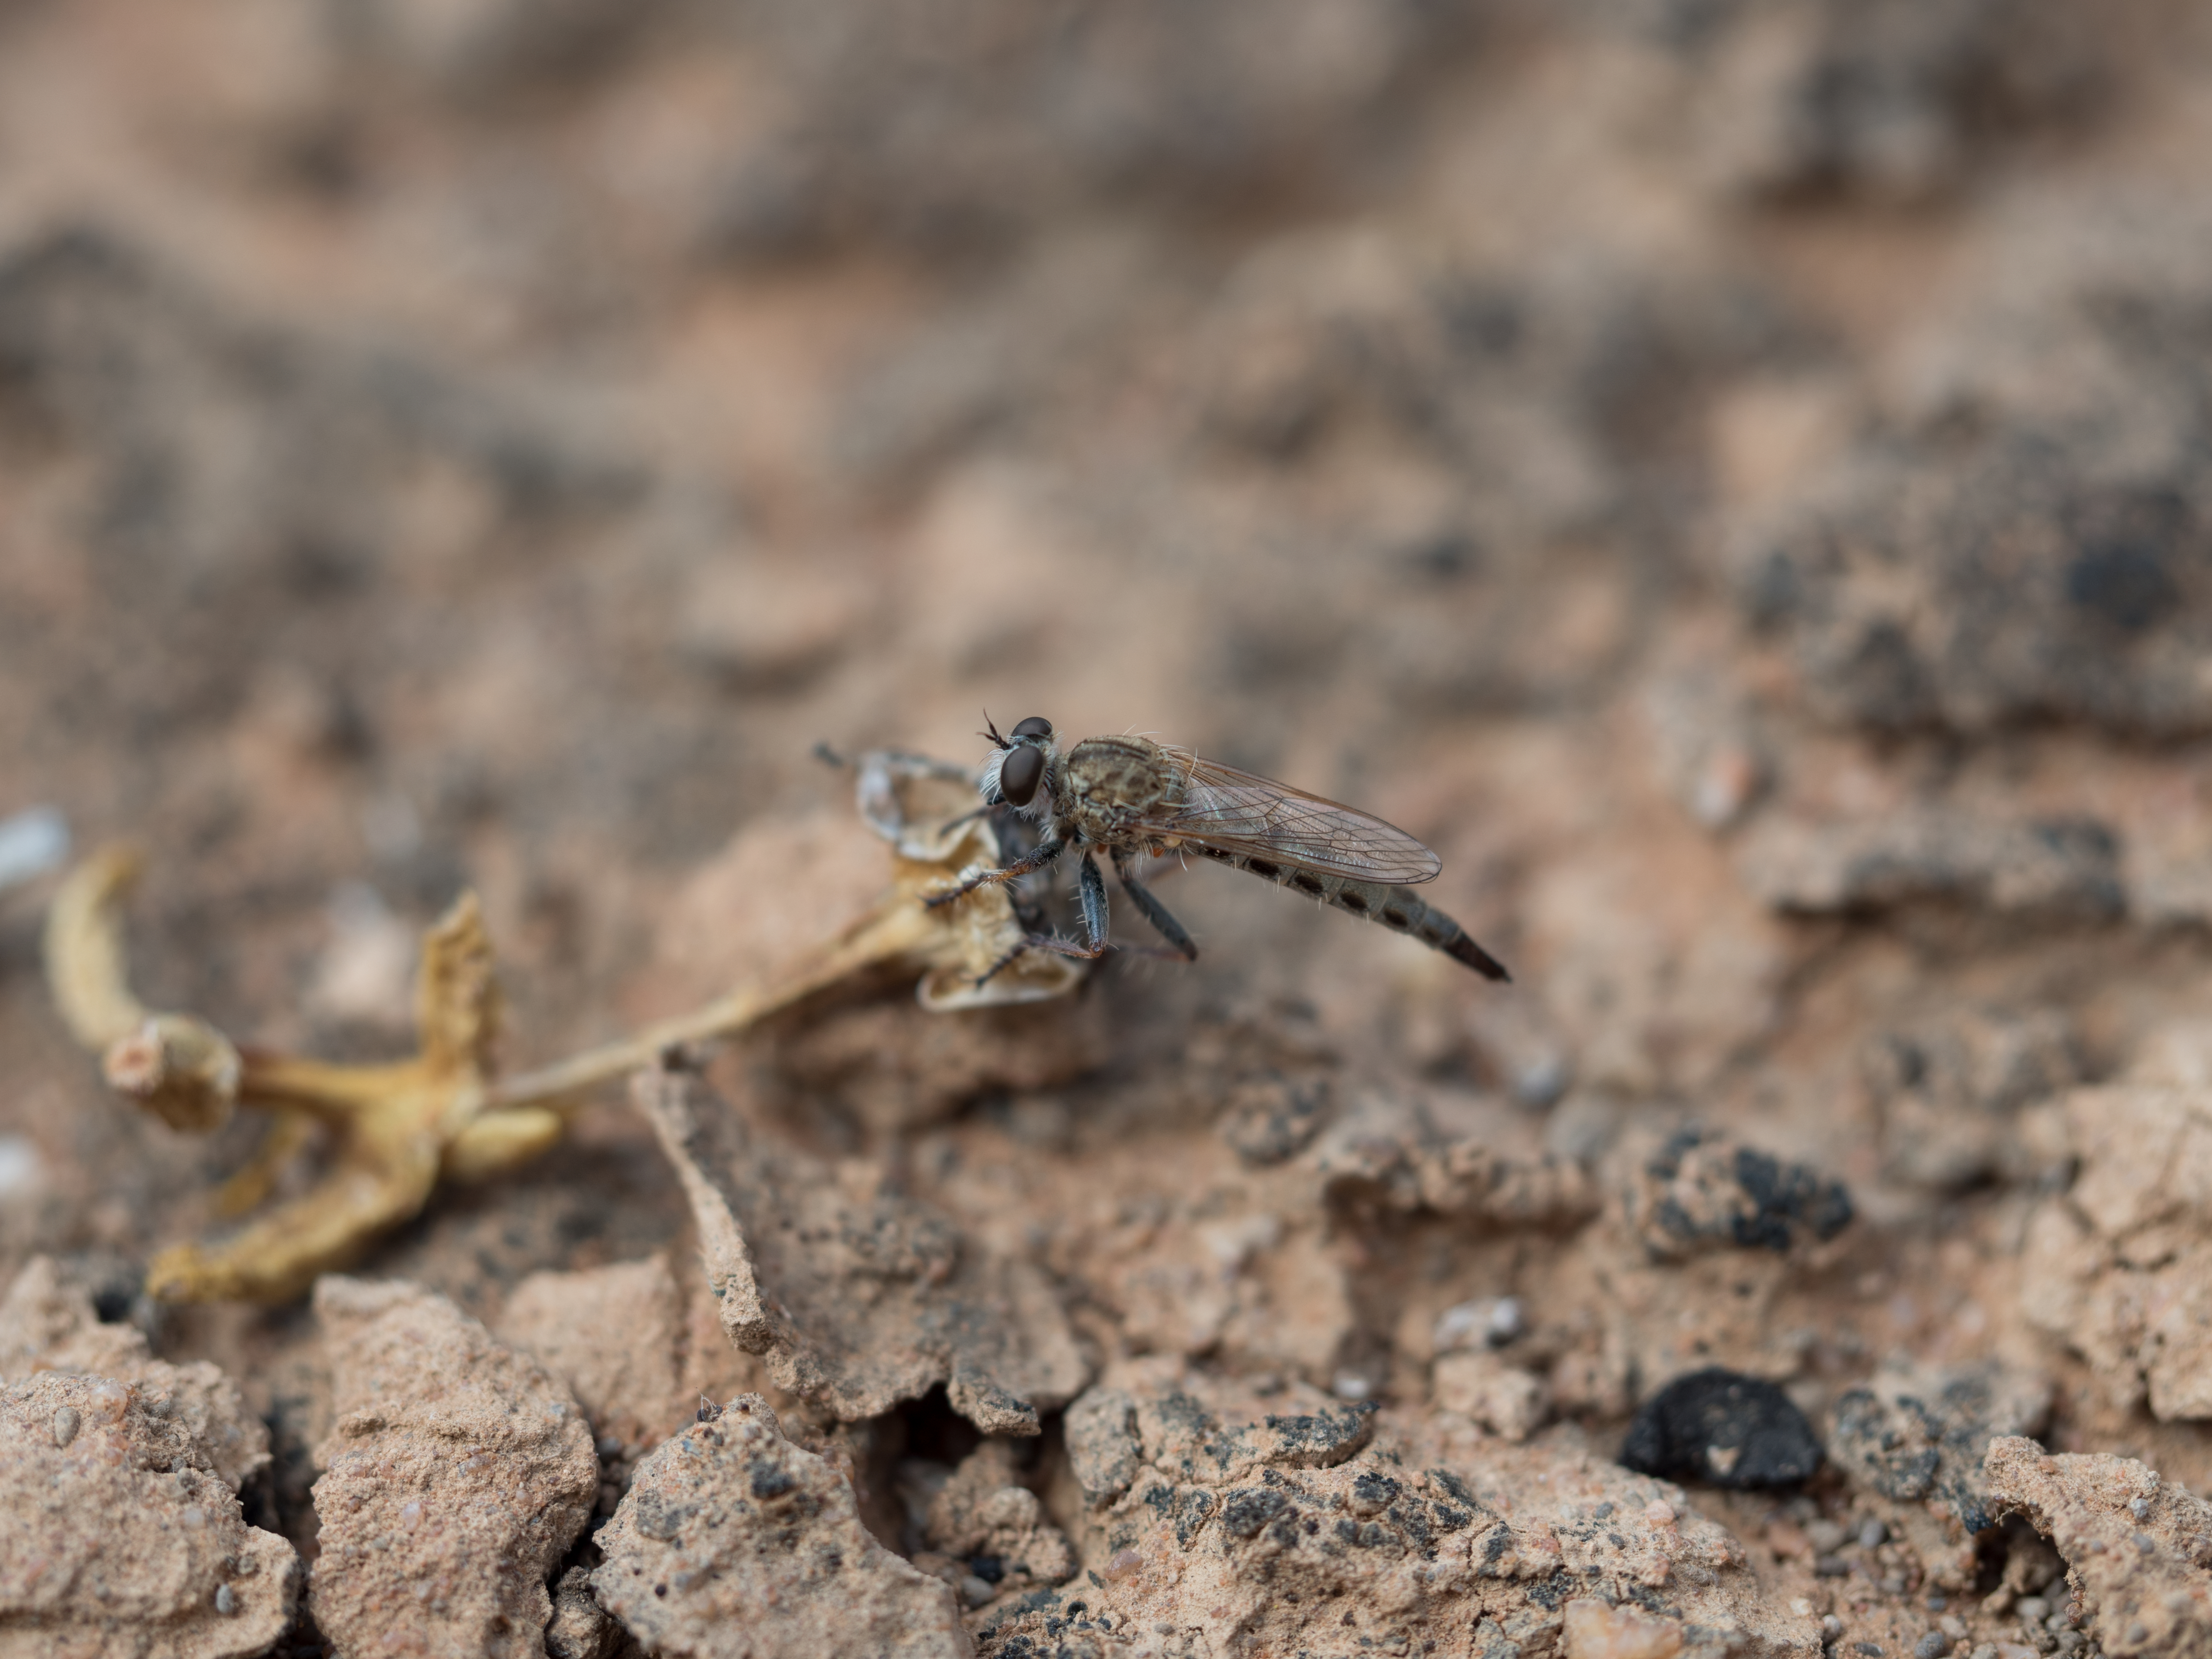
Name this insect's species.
Synolcus acrobaptus
